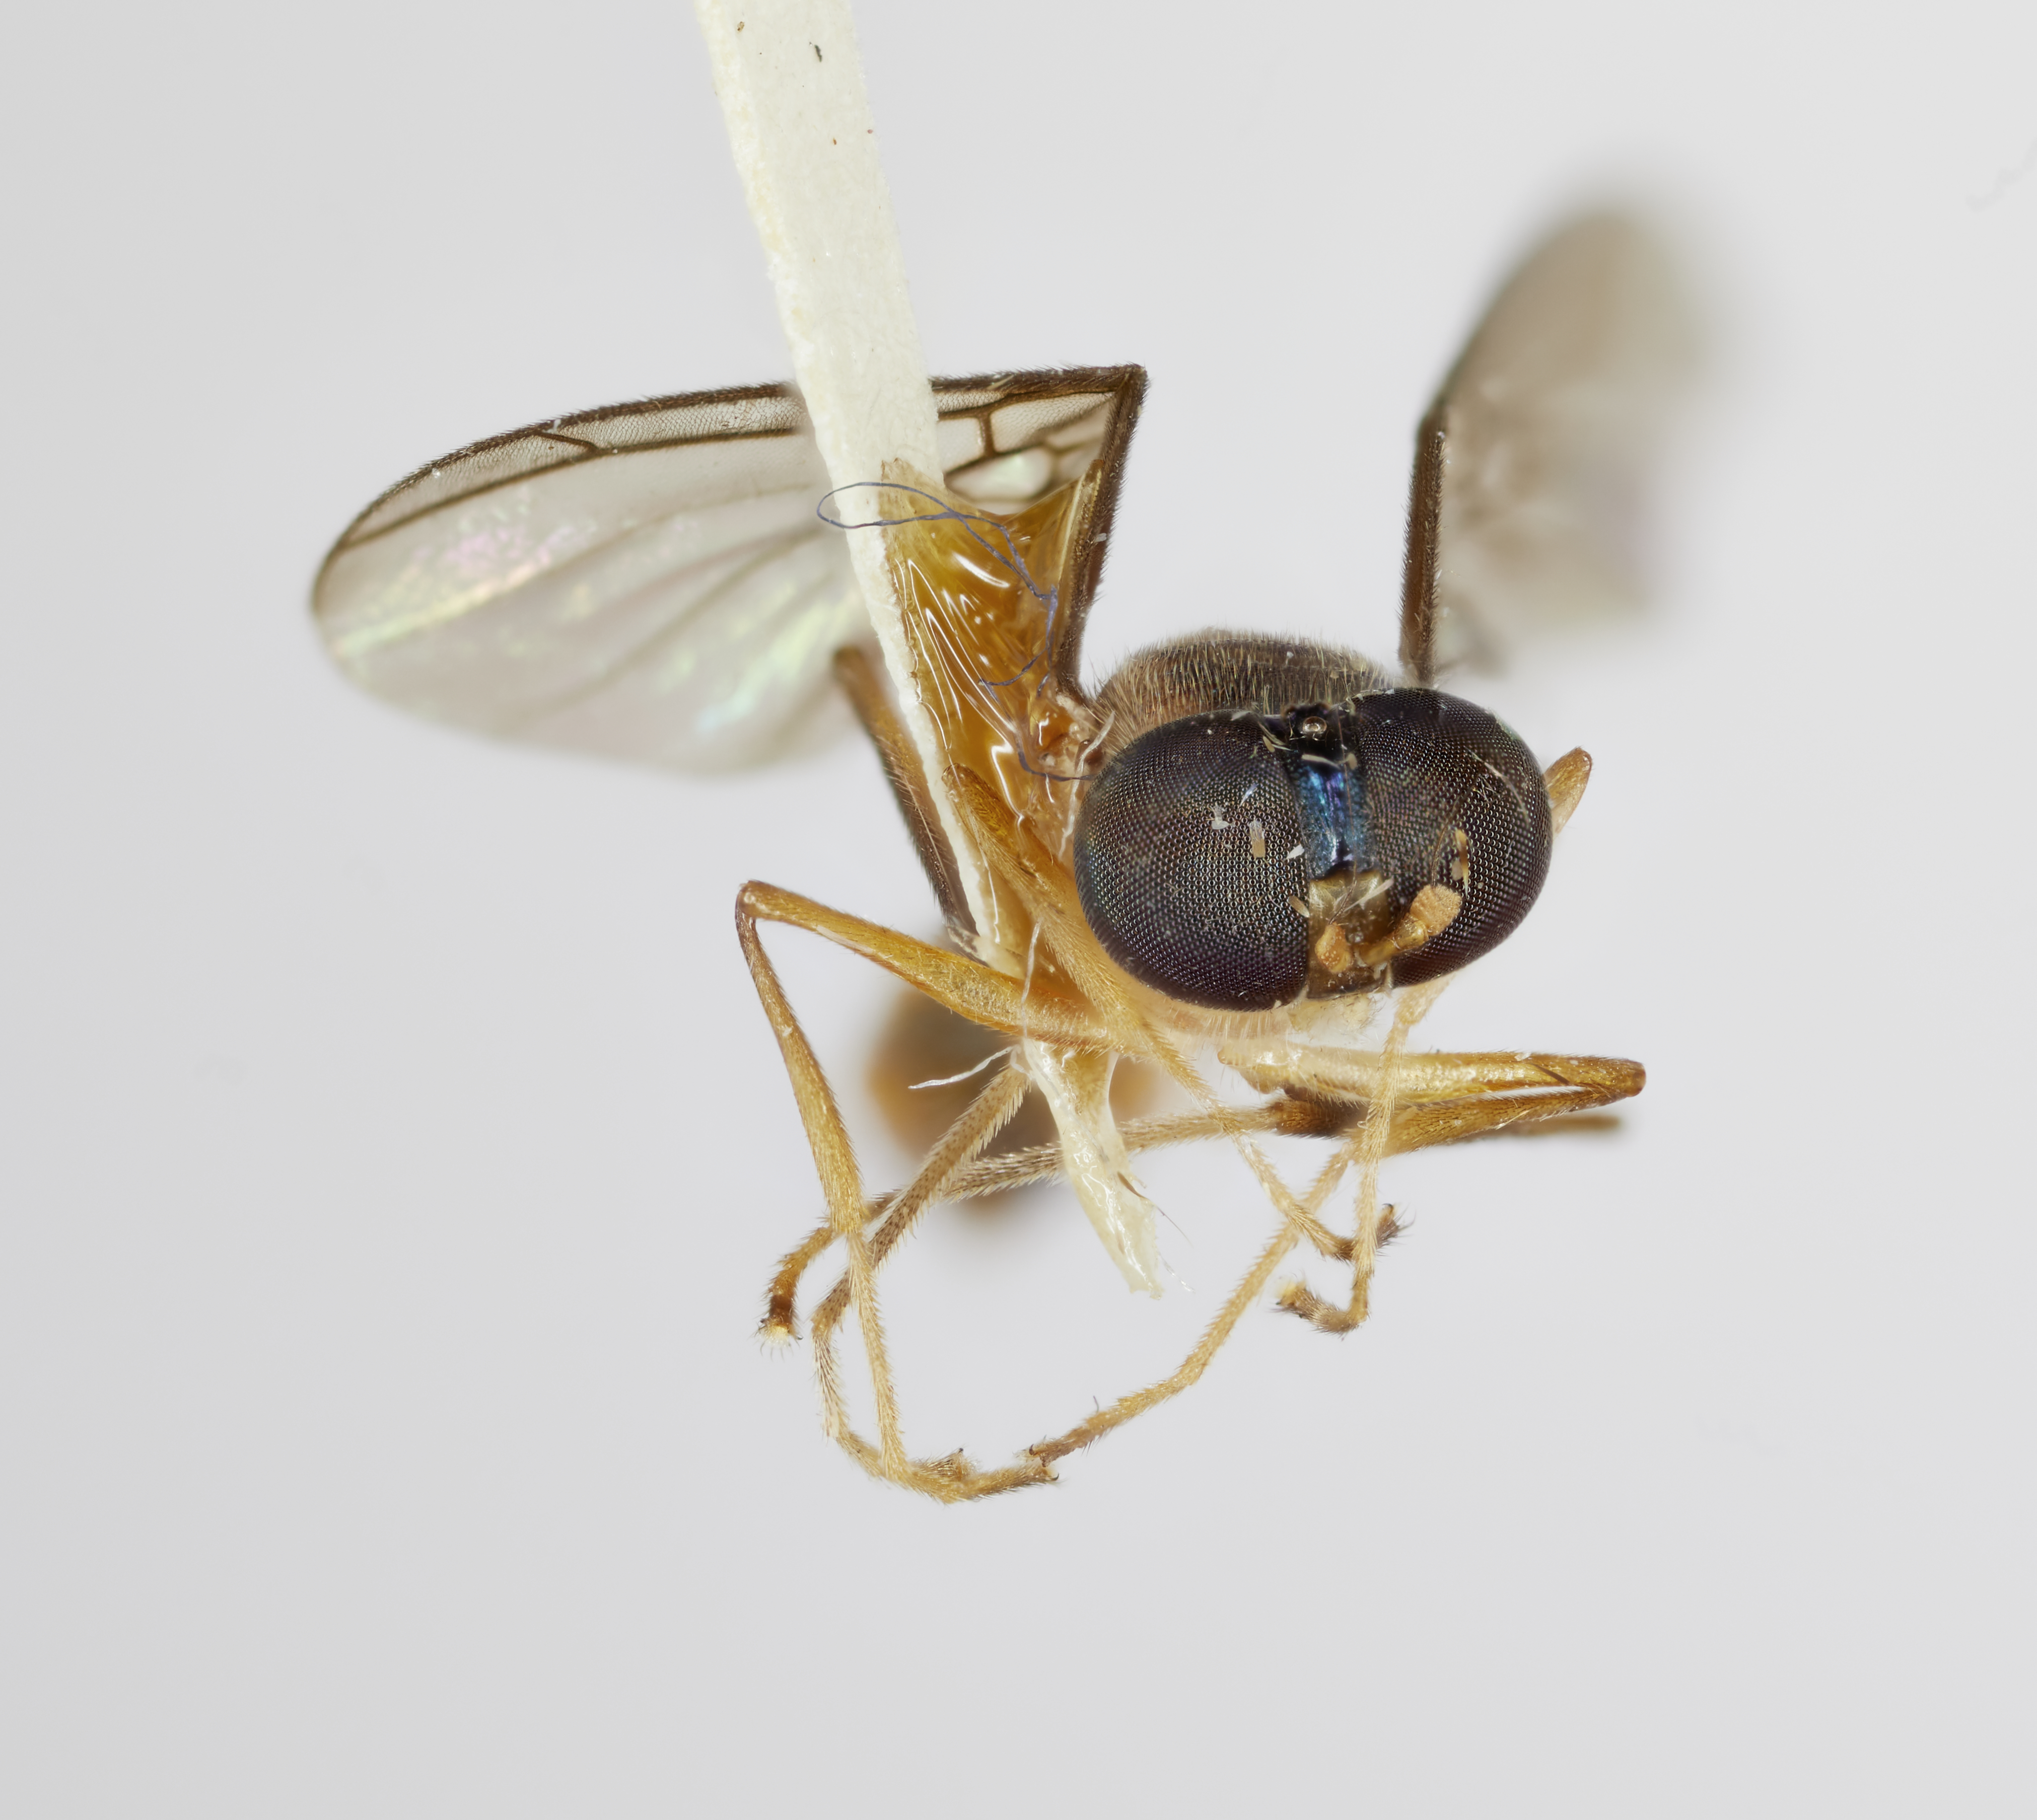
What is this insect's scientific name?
Merosargus panamensis
